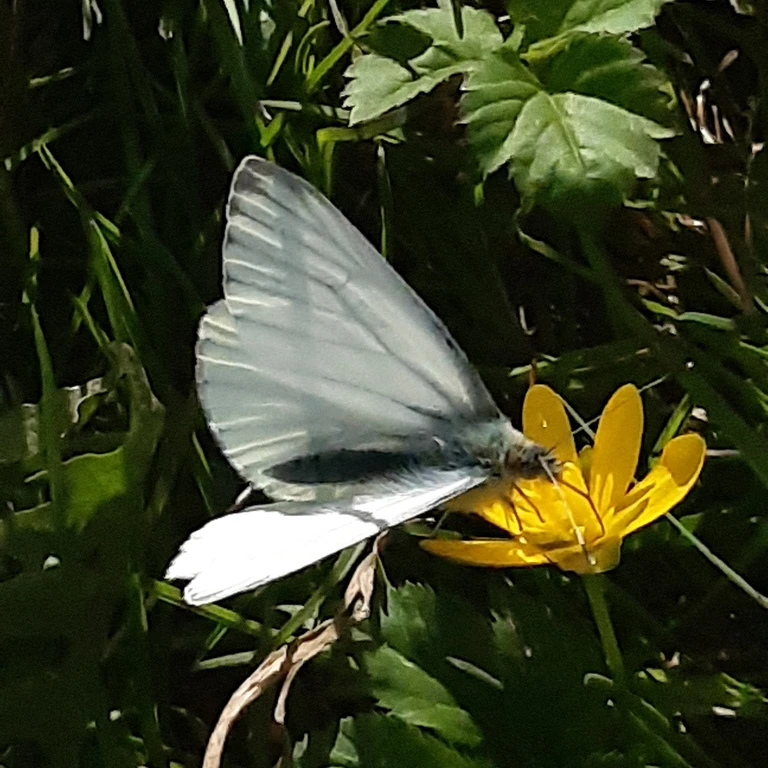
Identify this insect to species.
Pieris napi
